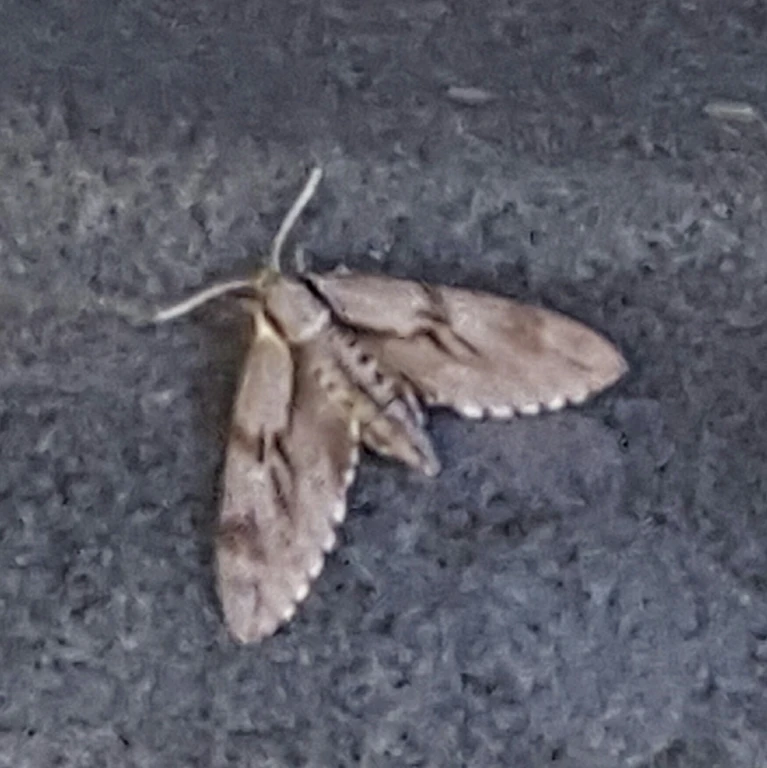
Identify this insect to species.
Sphinx pinastri
